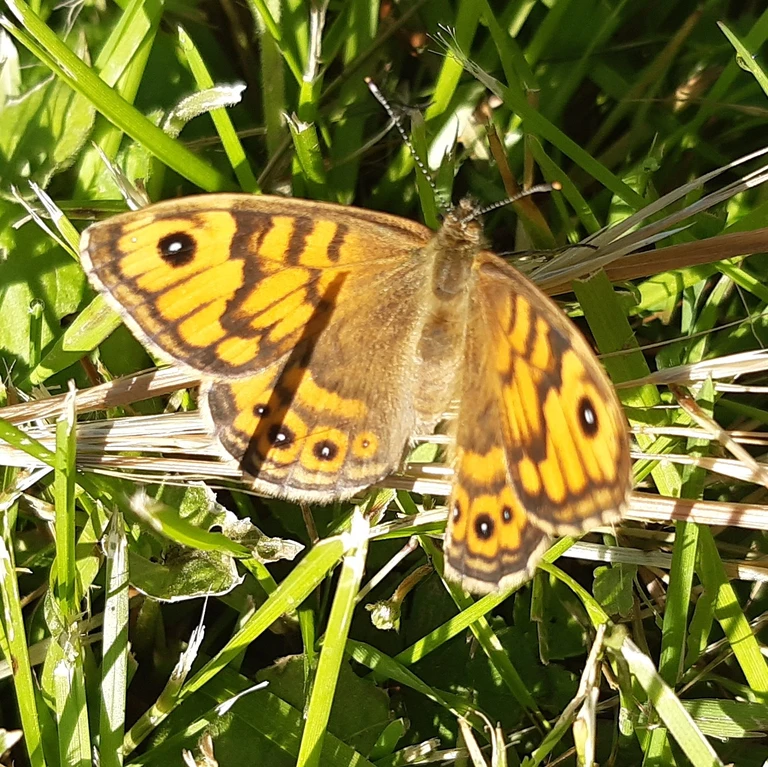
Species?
Lasiommata megera (also Pararge megera)
